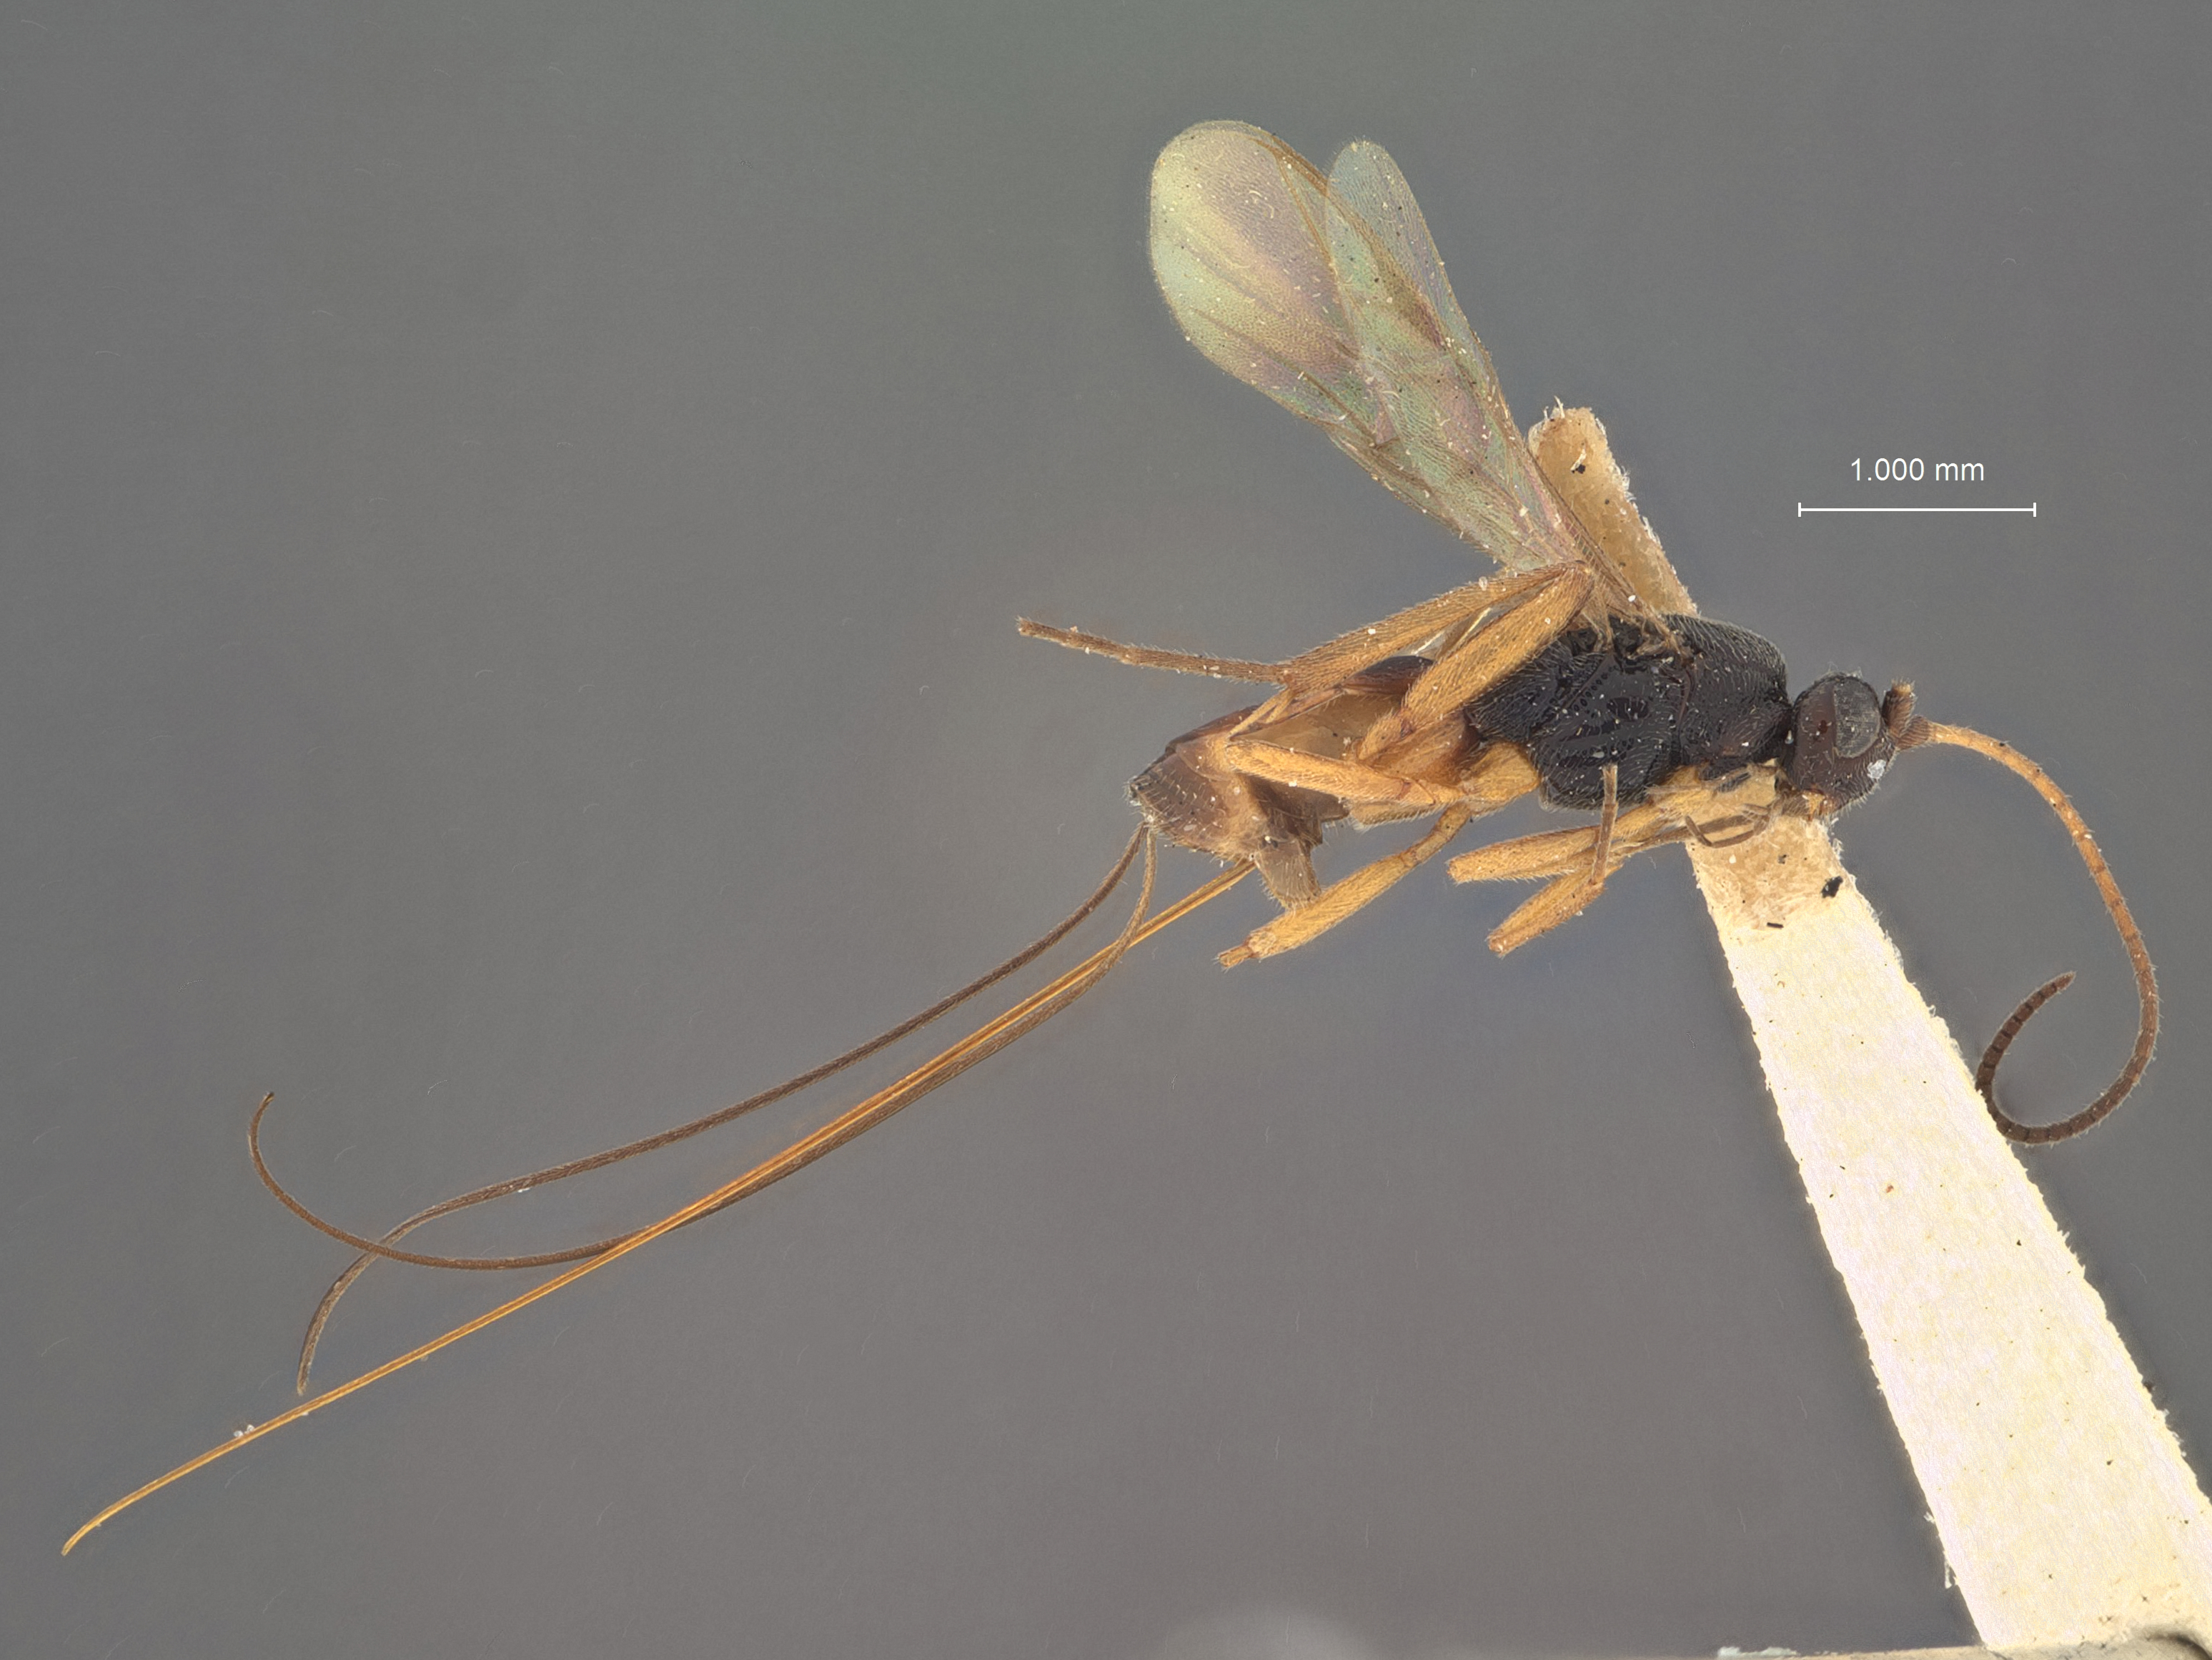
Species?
Orgilus fisheri
